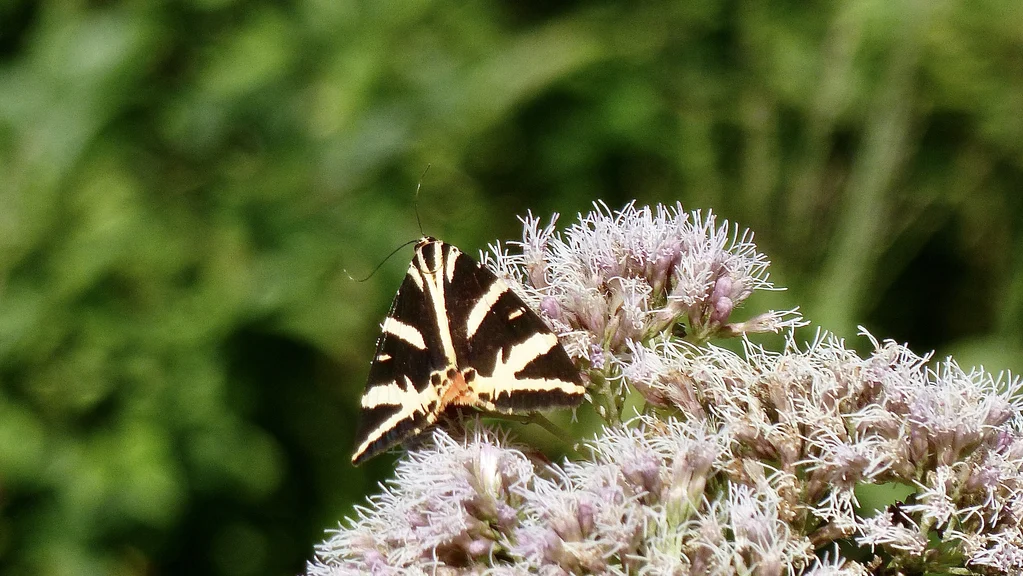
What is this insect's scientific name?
Euplagia quadripunctaria
